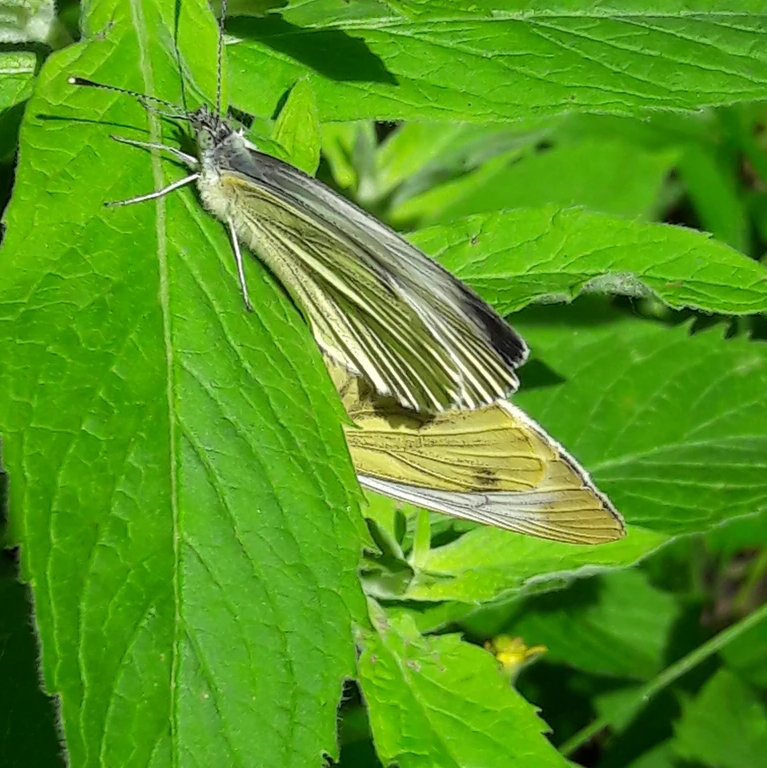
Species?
Pieris napi
